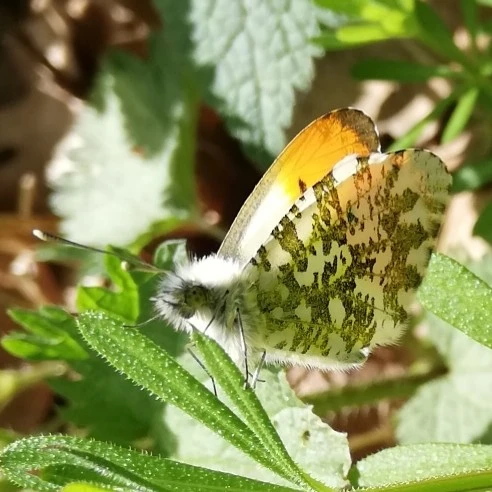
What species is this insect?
Anthocharis cardamines
